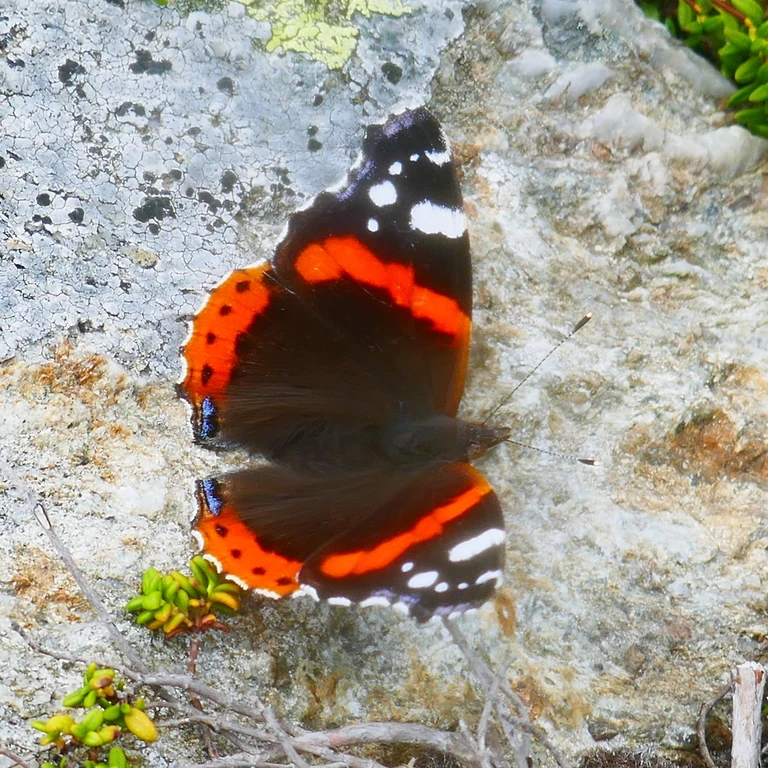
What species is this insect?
Vanessa atalanta
